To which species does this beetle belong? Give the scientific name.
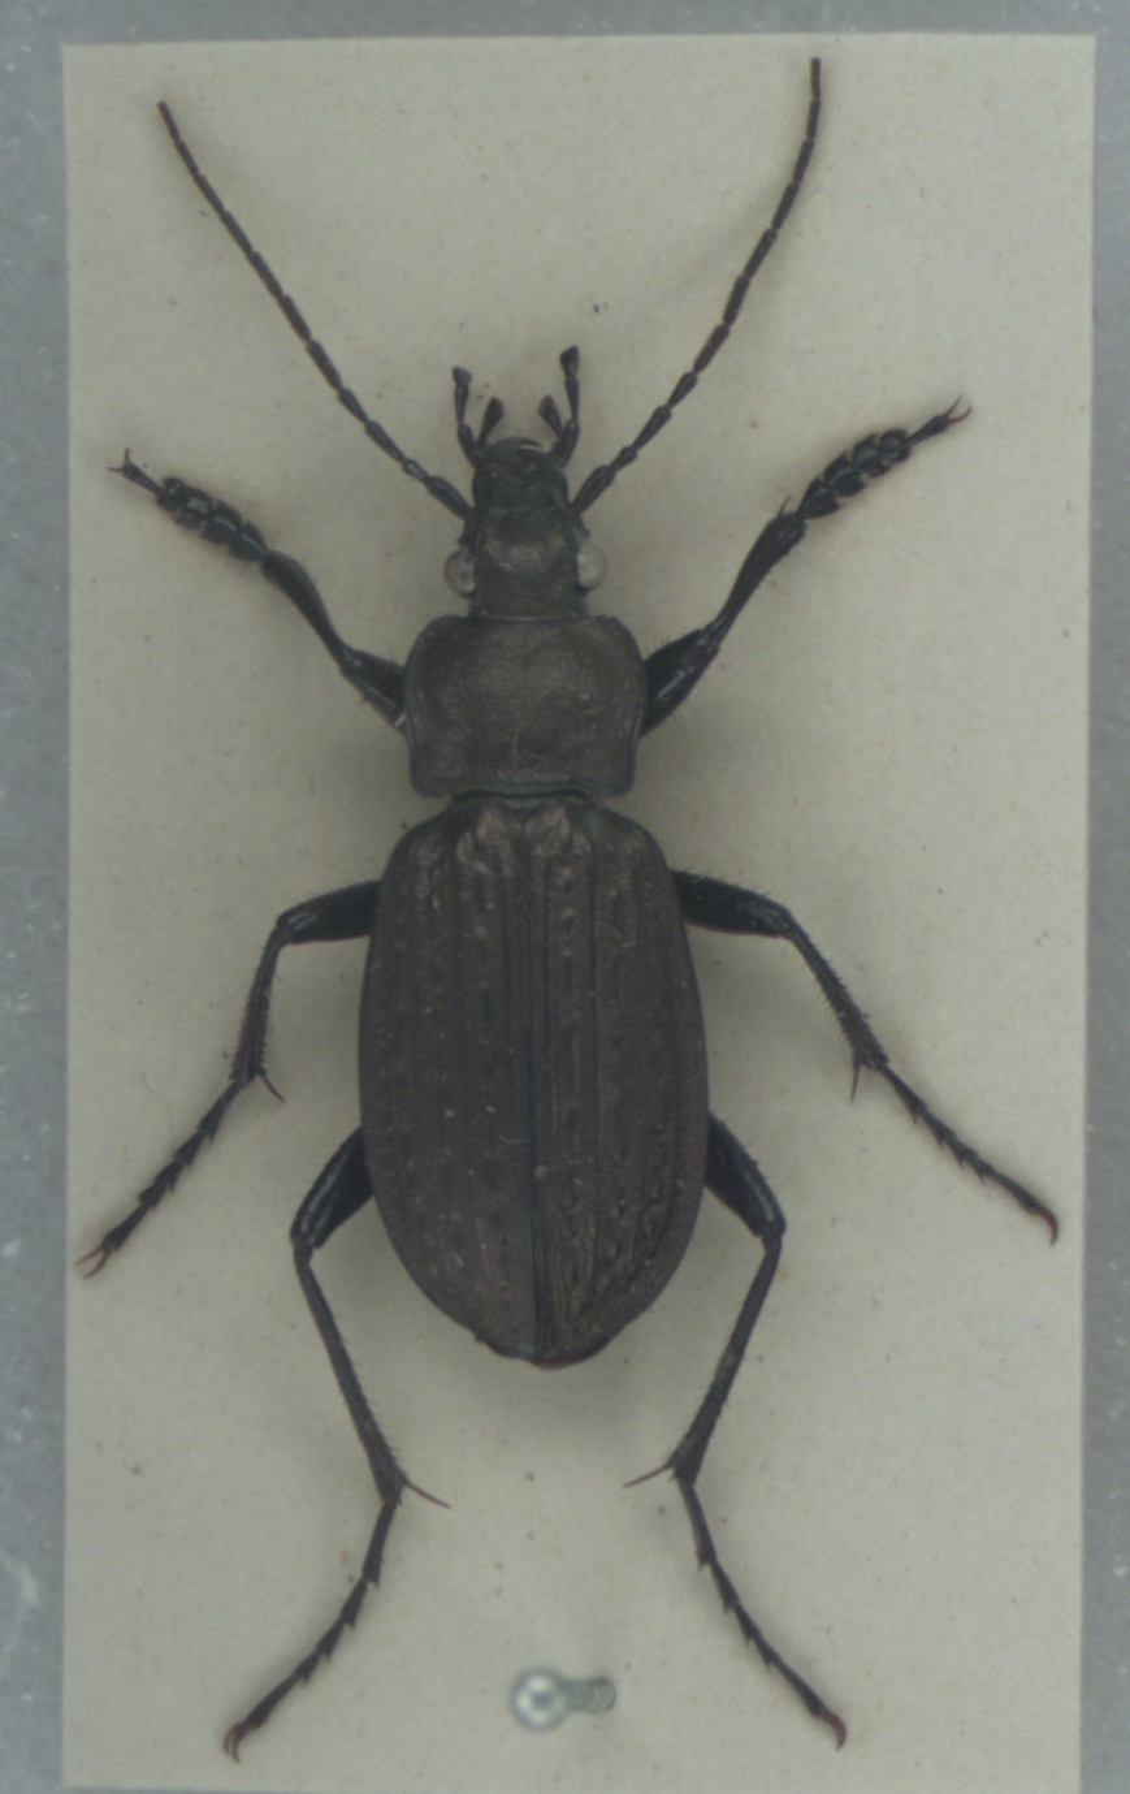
Carabus granulatus
